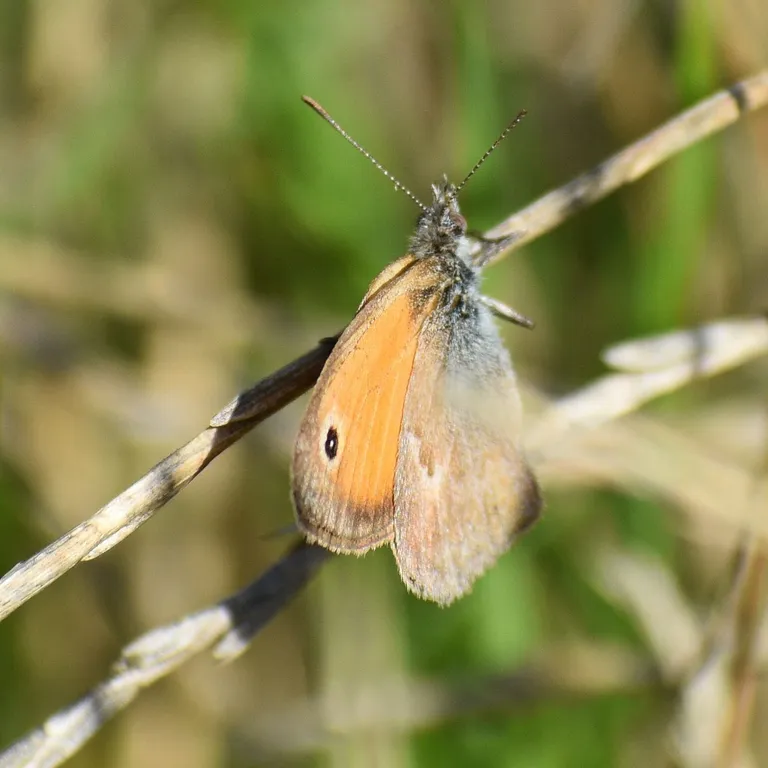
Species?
Coenonympha pamphilus
